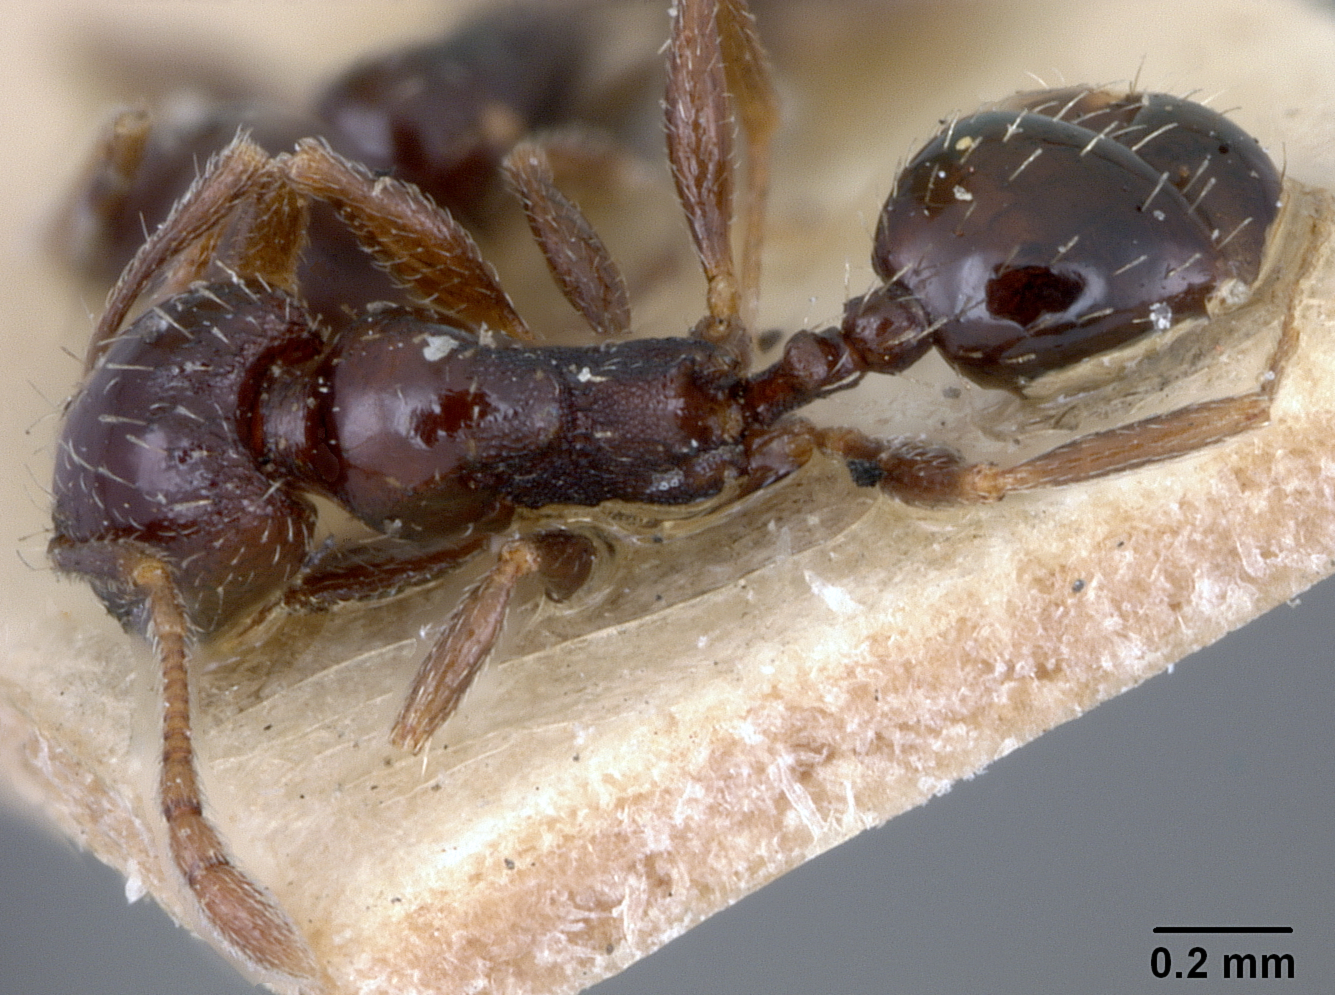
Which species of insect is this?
Pheidole ceres
